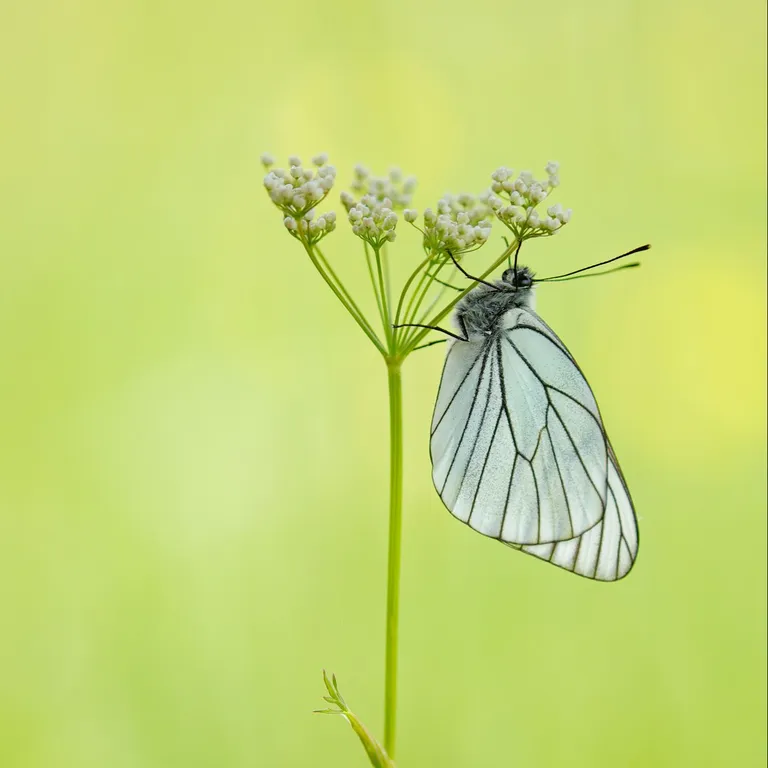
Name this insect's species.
Aporia crataegi
